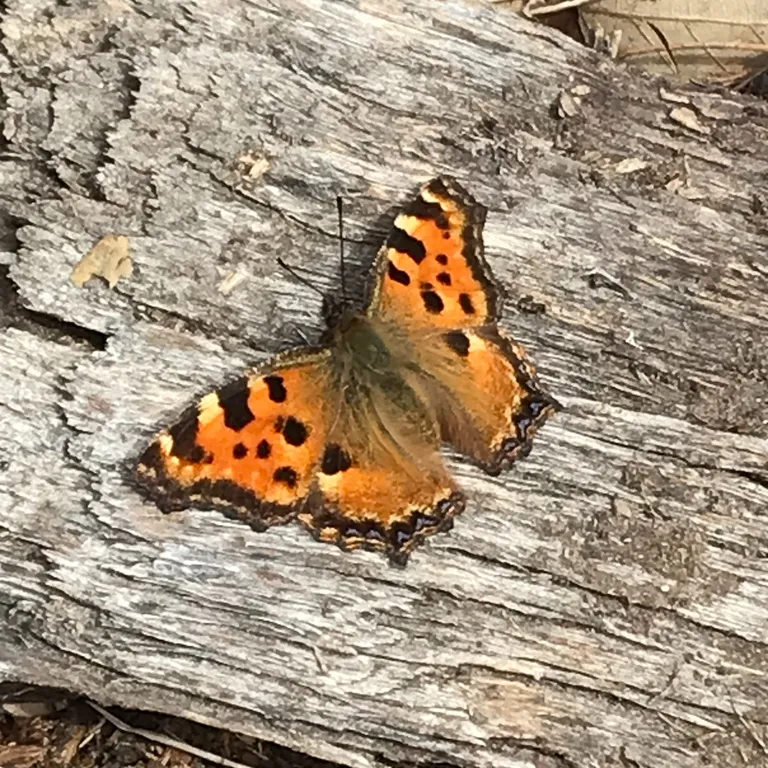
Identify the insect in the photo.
Nymphalis polychloros
